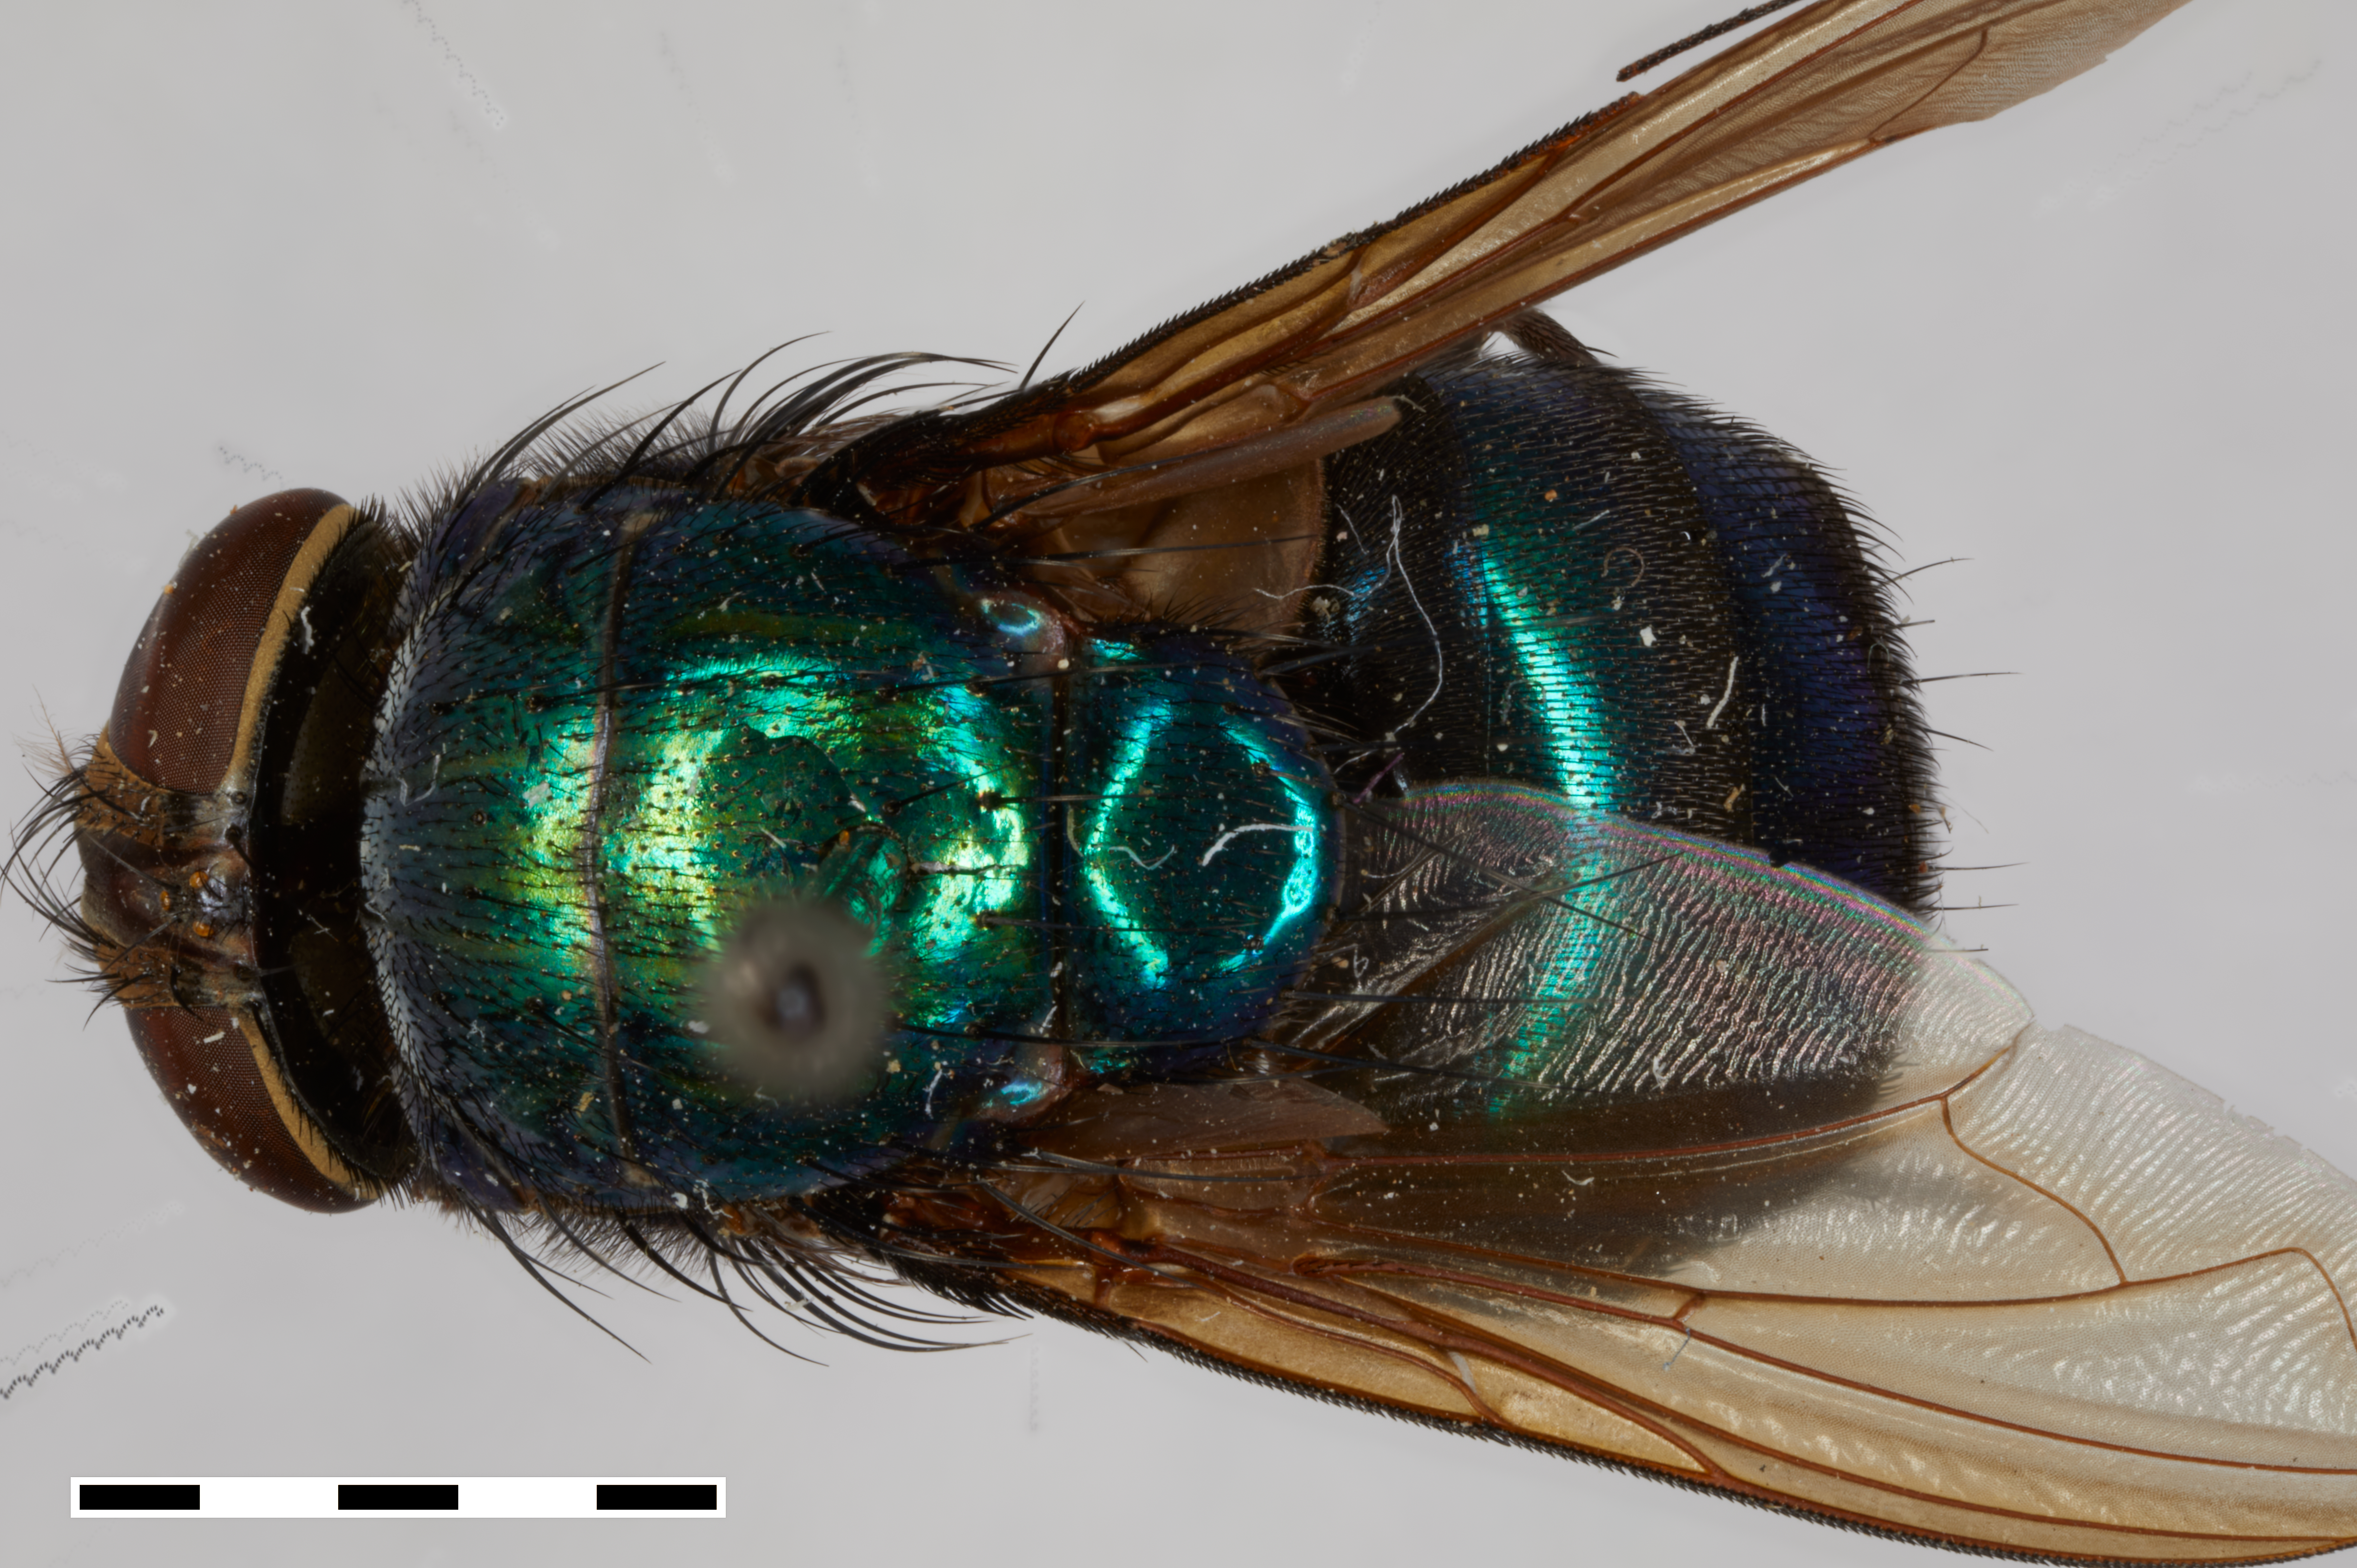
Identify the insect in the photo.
Isomyia aurifacies
